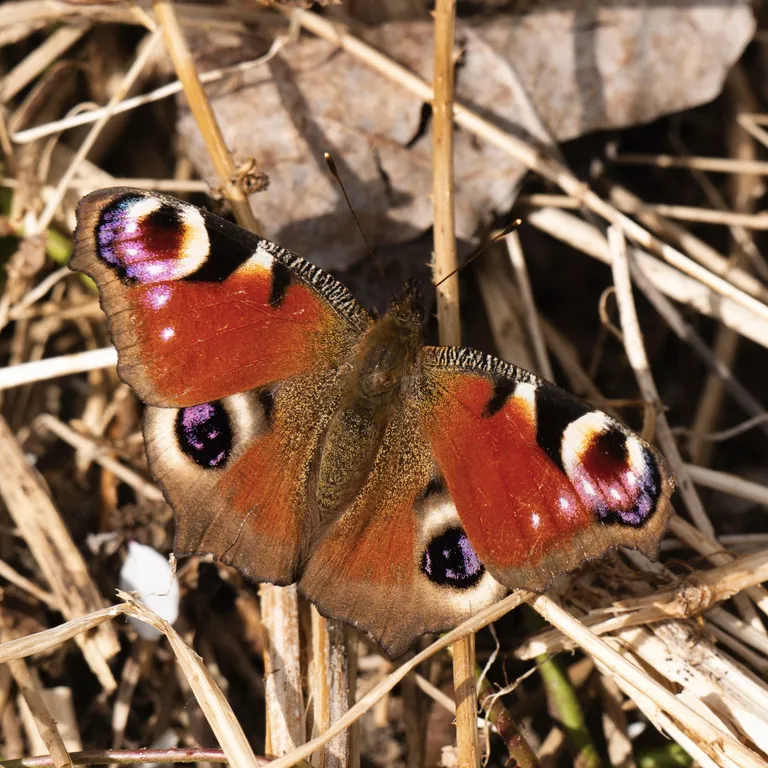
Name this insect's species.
Aglais io
